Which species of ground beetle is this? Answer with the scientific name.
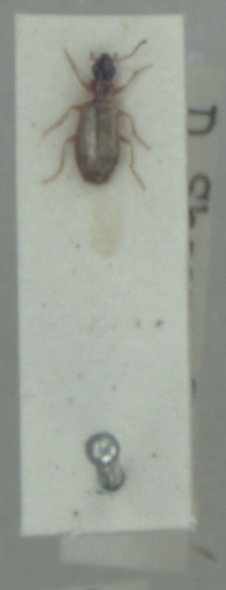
Philorhizus melanocephalus
